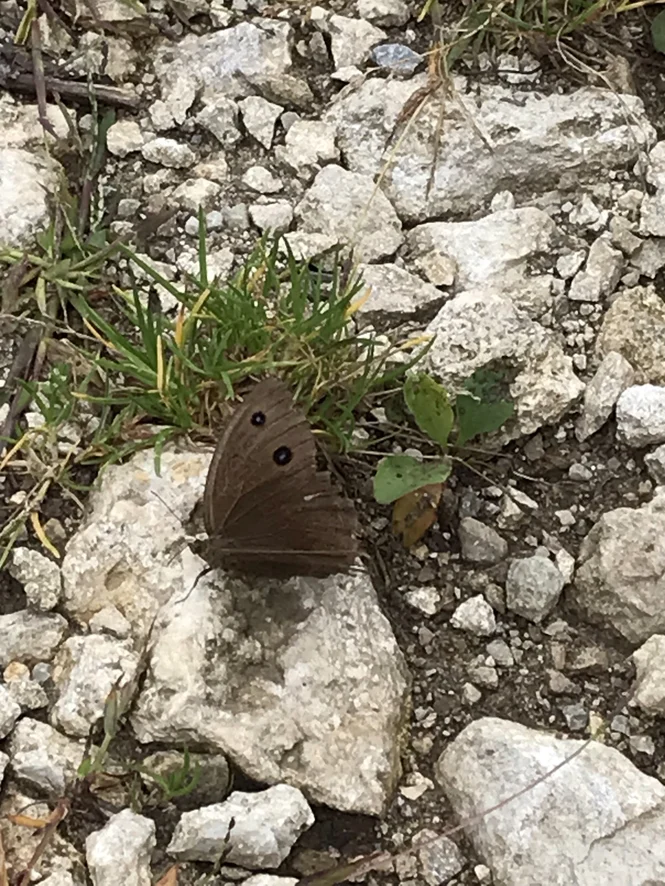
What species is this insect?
Minois dryas
